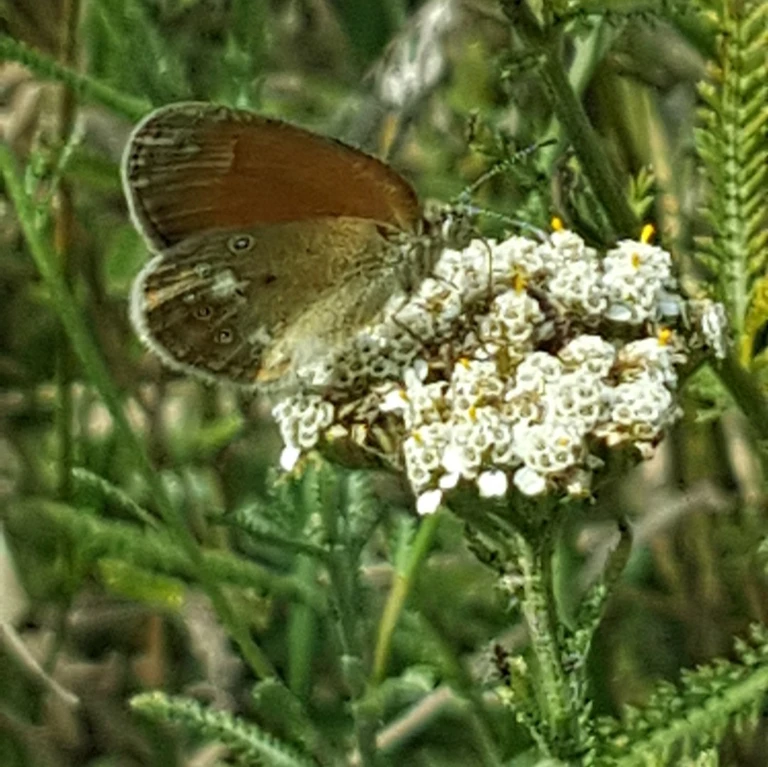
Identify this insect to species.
Coenonympha glycerion (also Coenonympha iphis)
